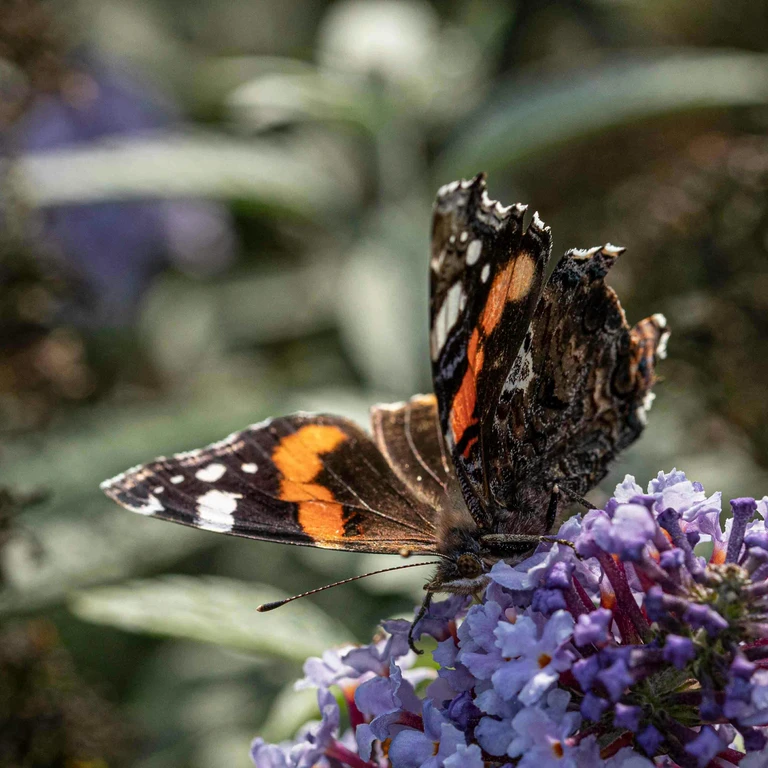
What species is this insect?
Vanessa atalanta
